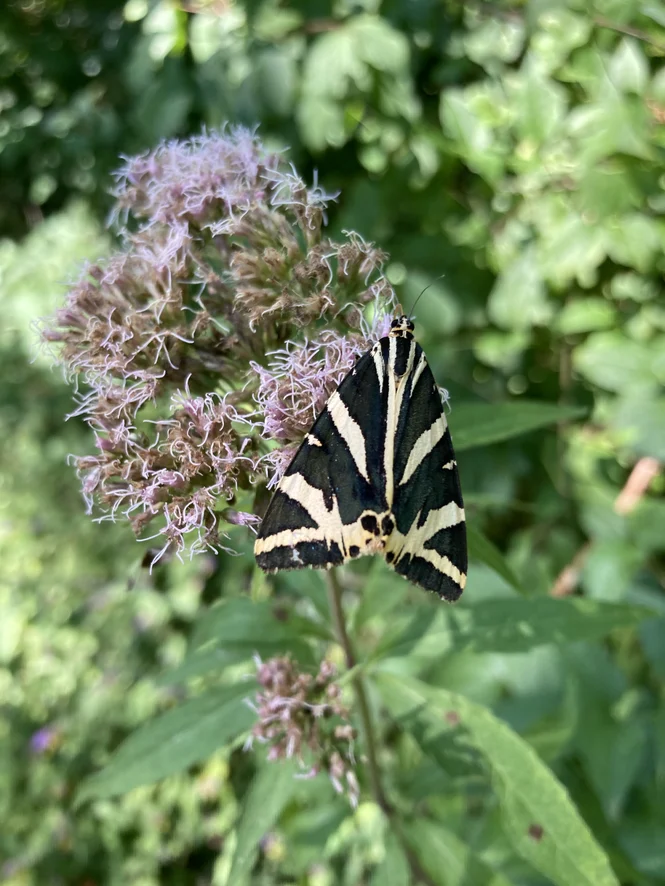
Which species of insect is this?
Euplagia quadripunctaria
